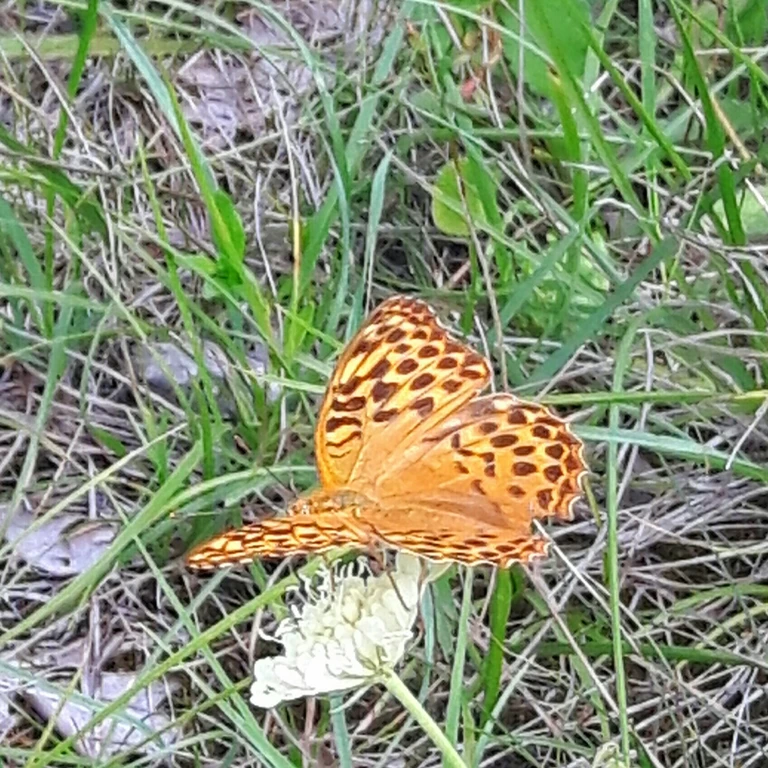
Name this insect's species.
Argynnis paphia
